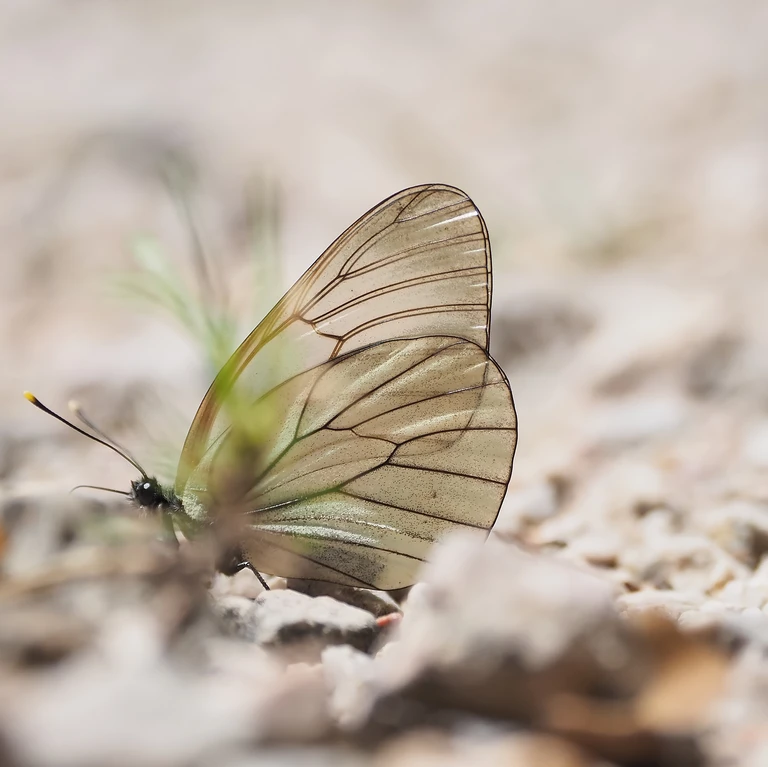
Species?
Aporia crataegi
